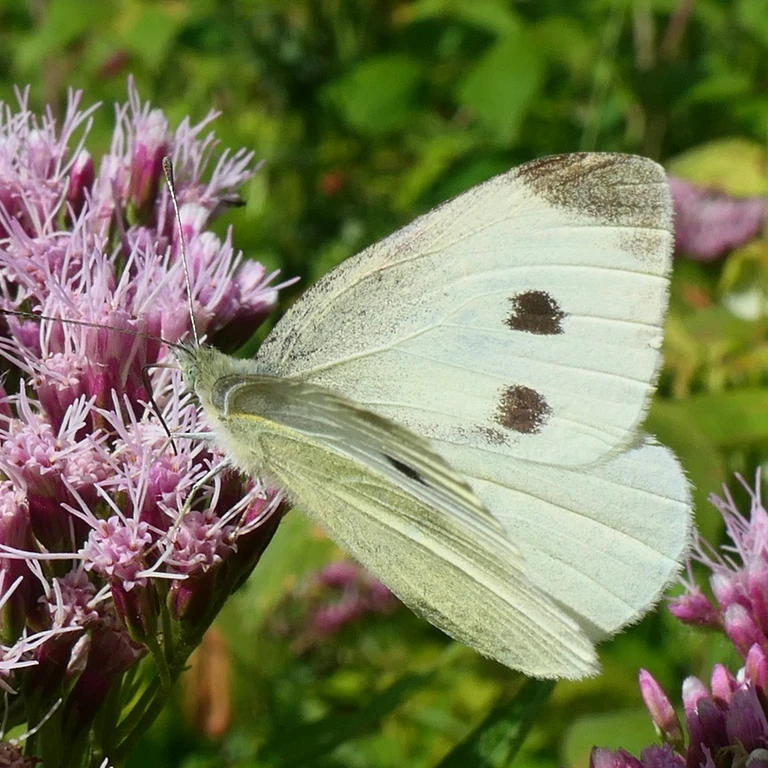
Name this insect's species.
Pieris rapae
